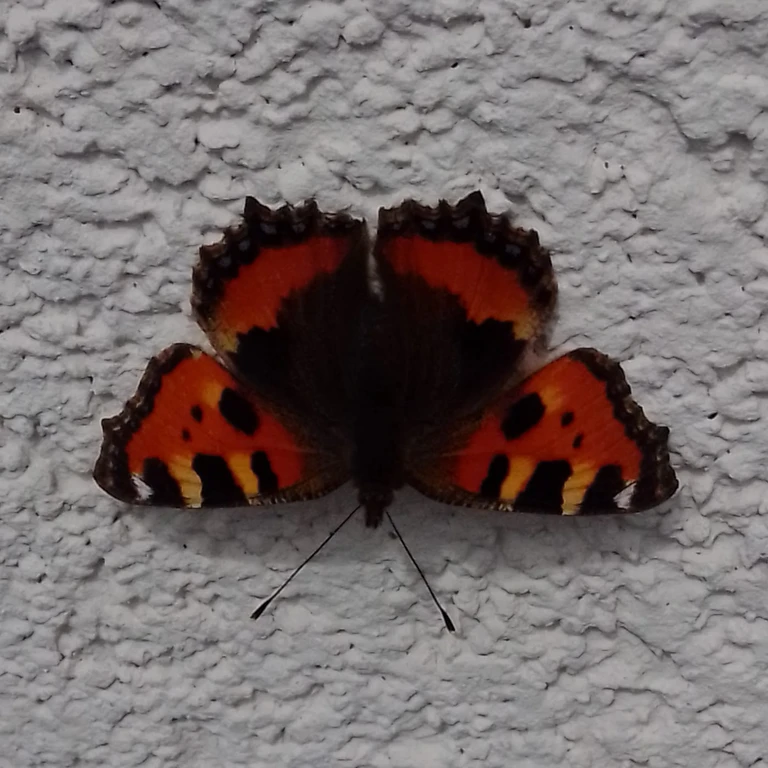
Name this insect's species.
Aglais urticae
